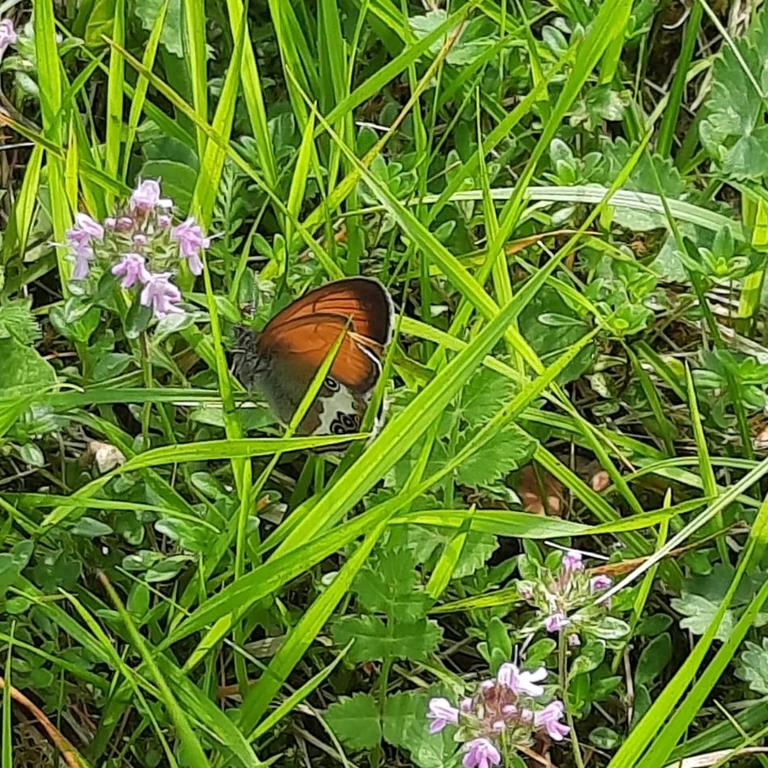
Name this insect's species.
Coenonympha arcania
